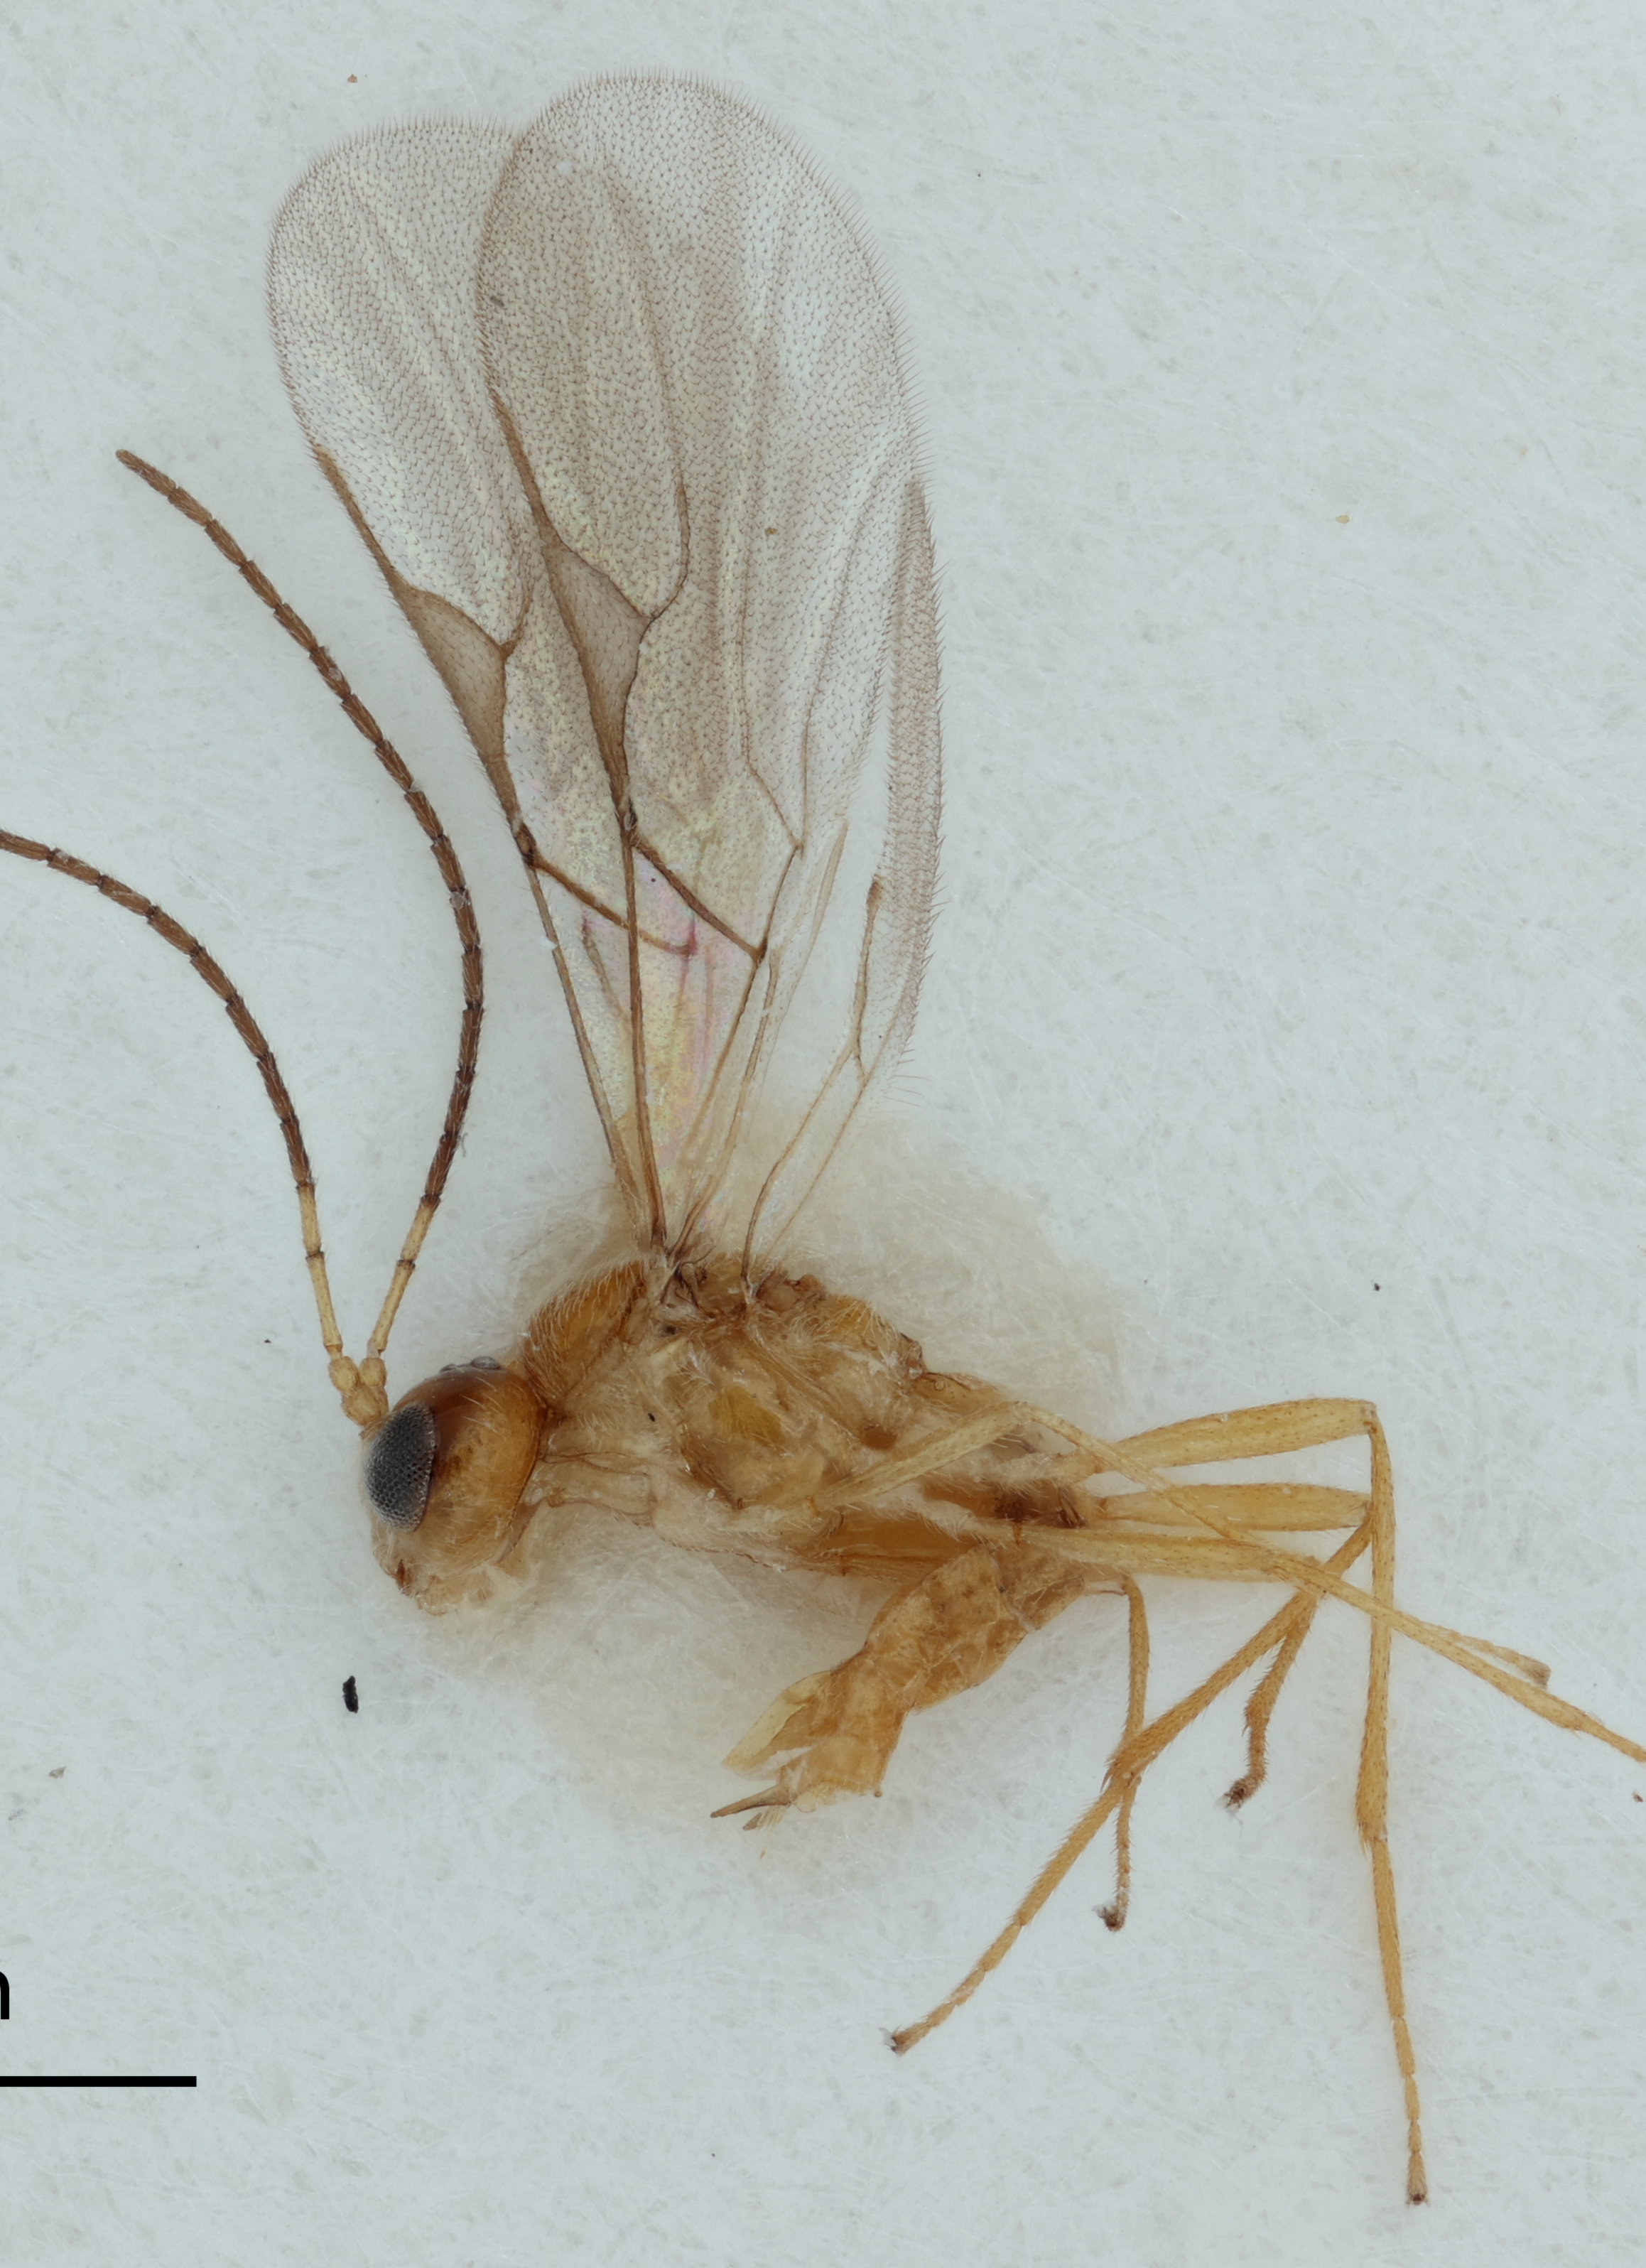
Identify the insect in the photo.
Praon fulvum
